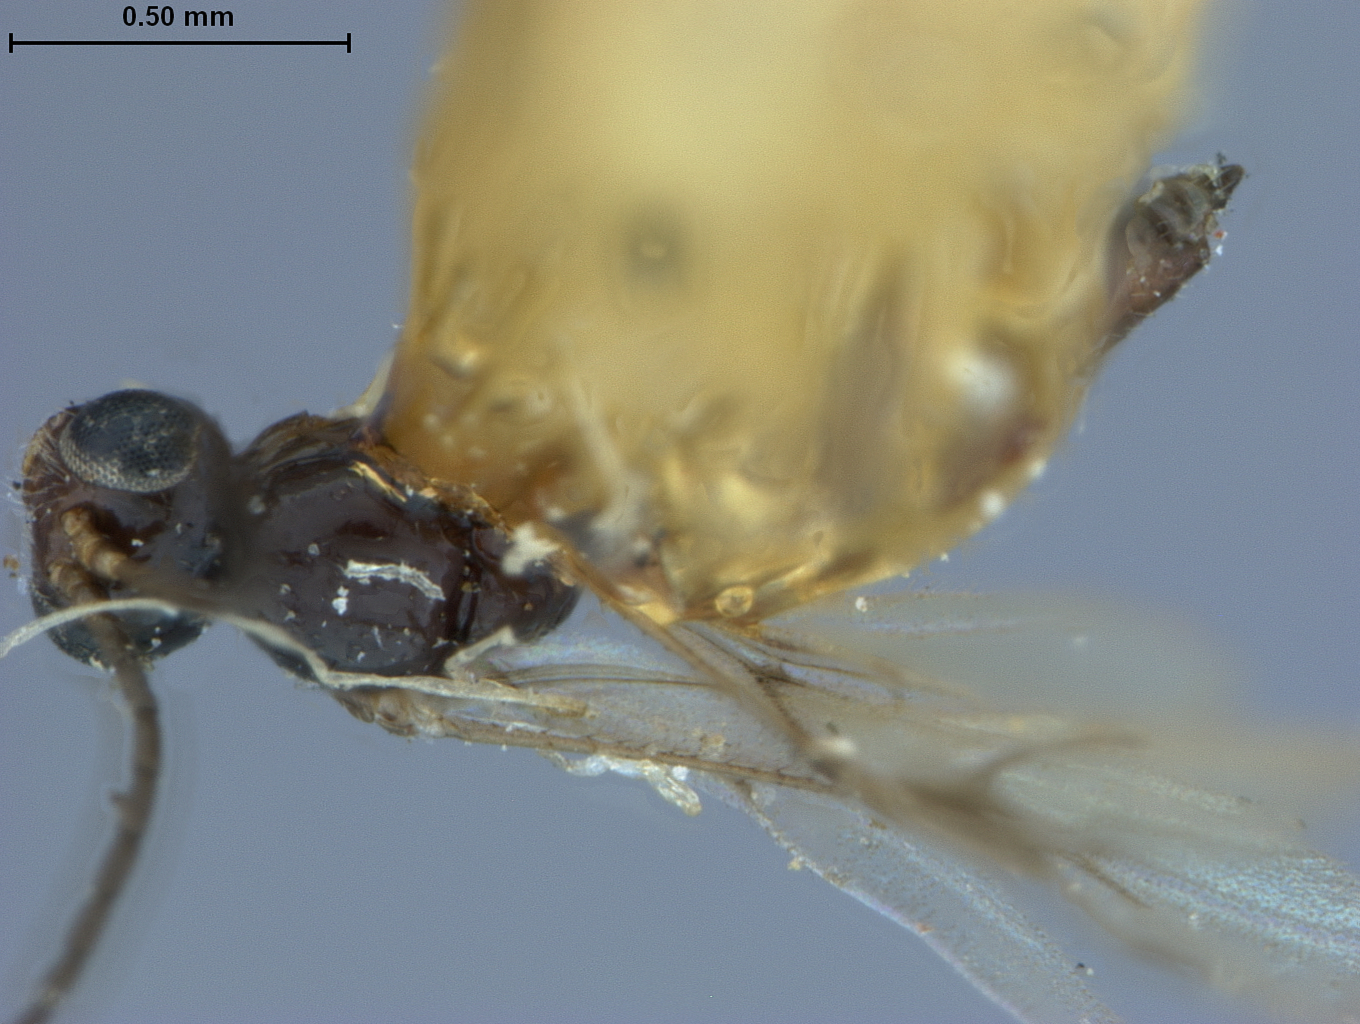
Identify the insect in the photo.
Lysiphlebus myzi
